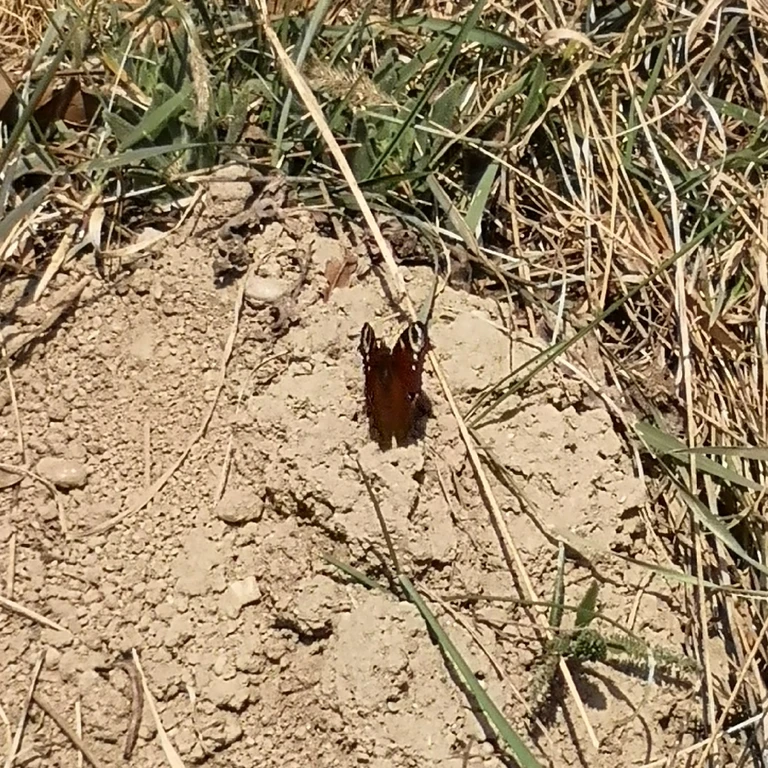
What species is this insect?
Aglais io
